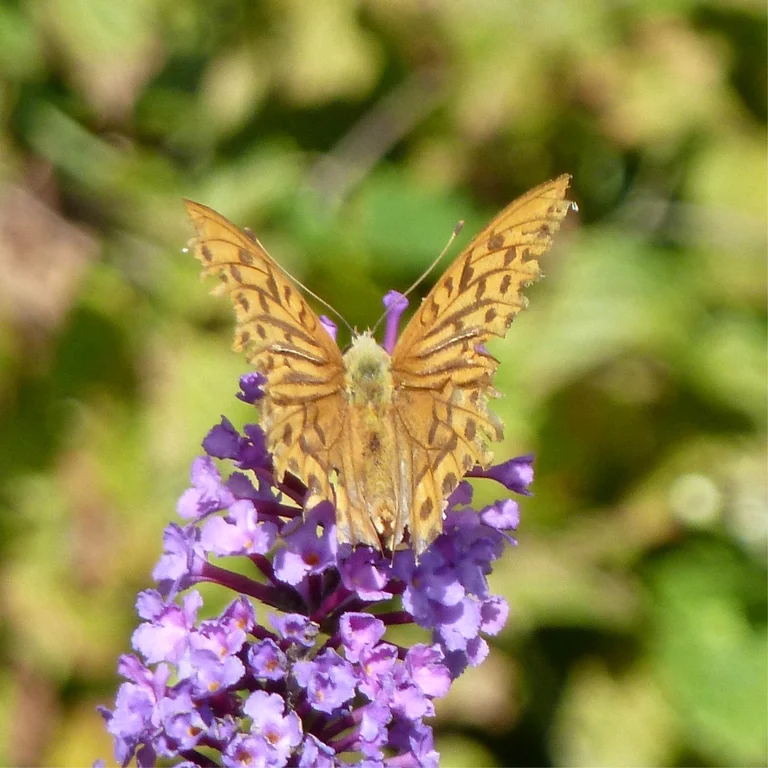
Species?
Argynnis paphia
